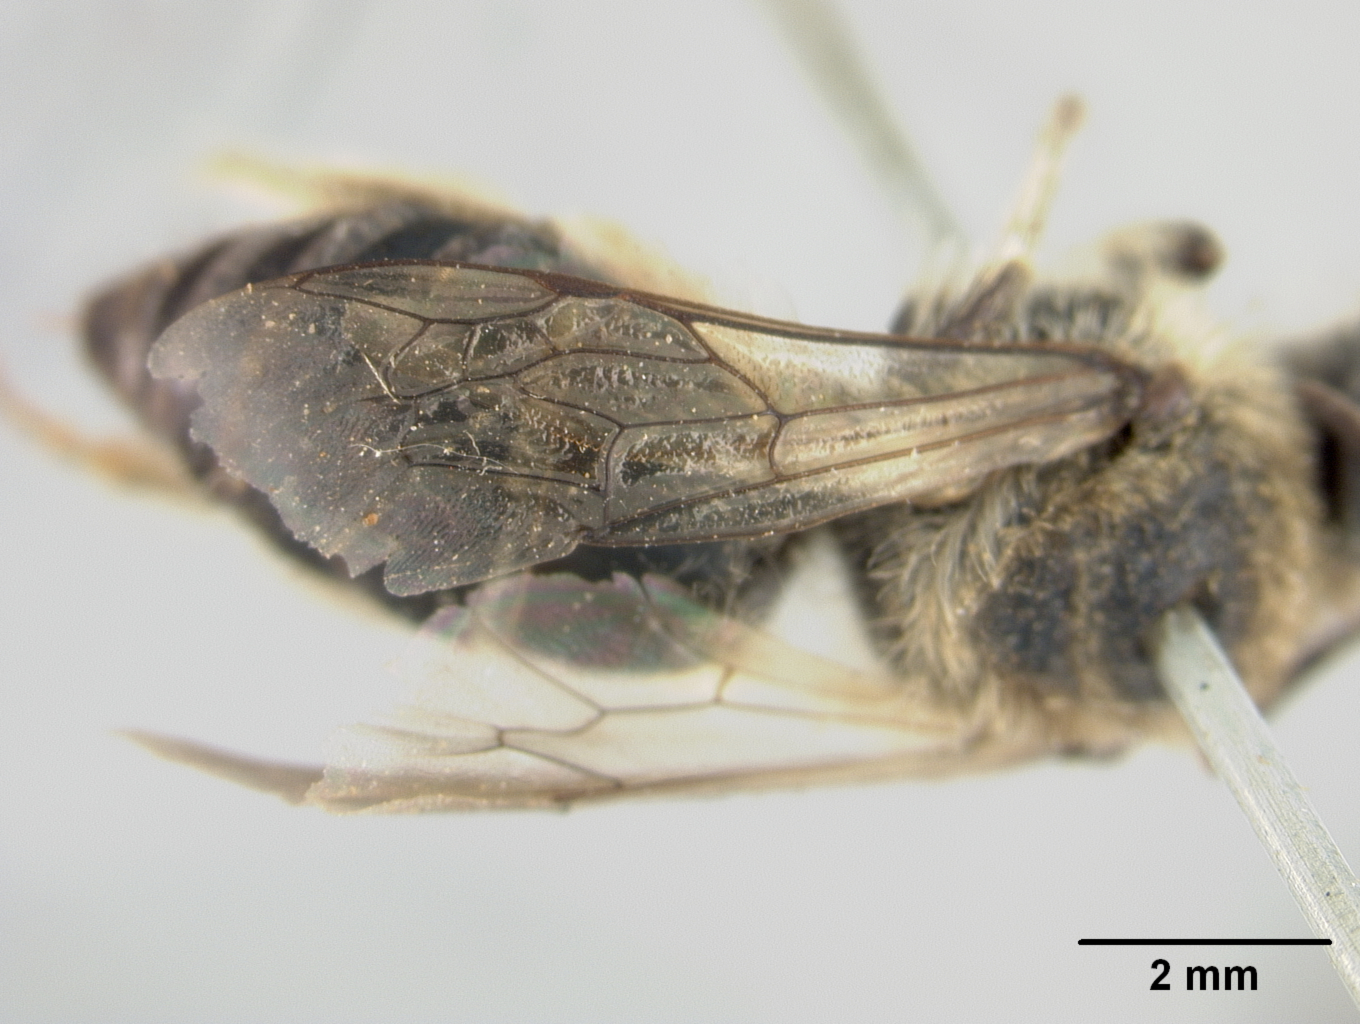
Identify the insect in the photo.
Colletes bigeloviae
